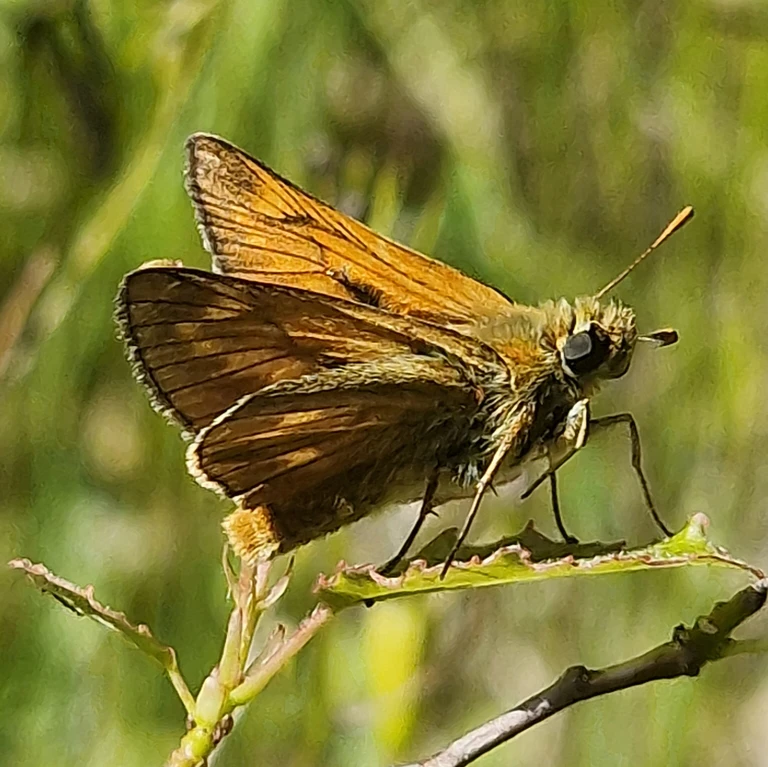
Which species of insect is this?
Ochlodes sylvanus (also Ochlodes venata)
